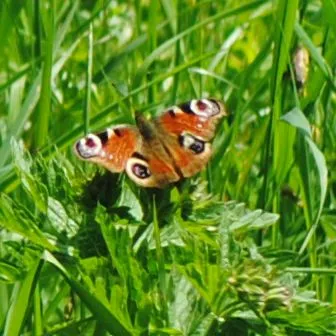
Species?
Aglais io
